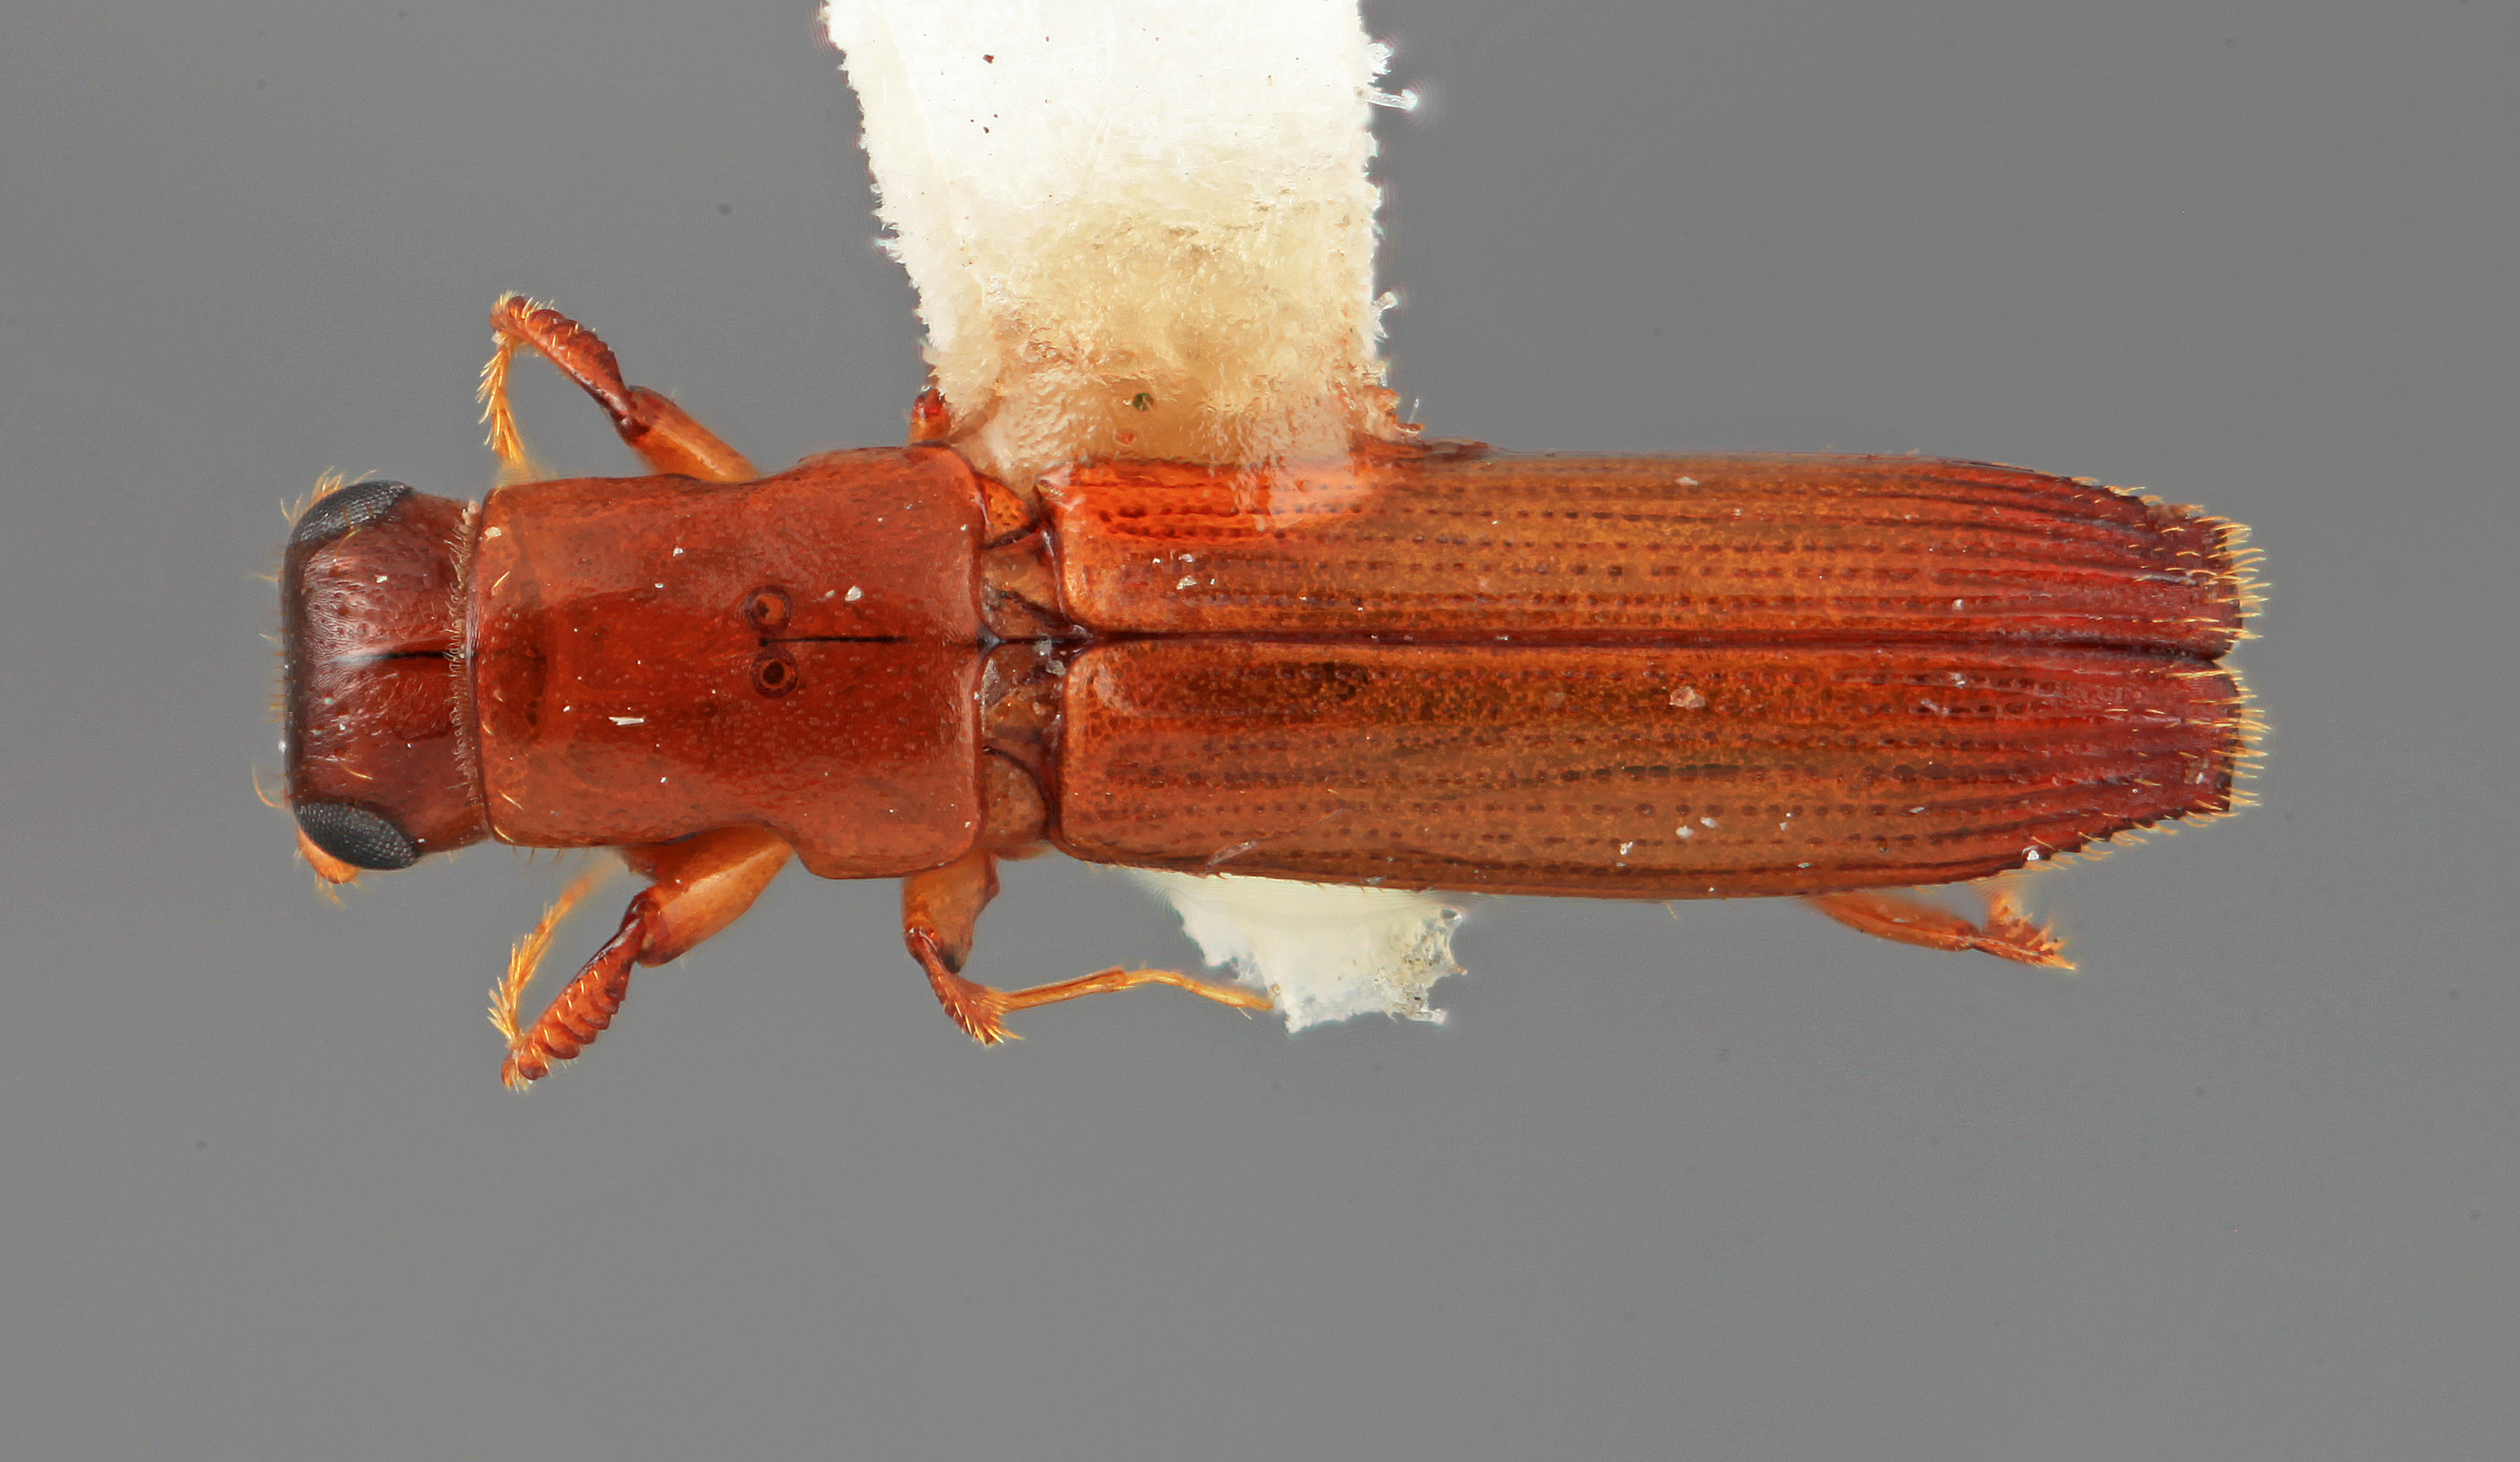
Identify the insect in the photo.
Platypus deplanatus
